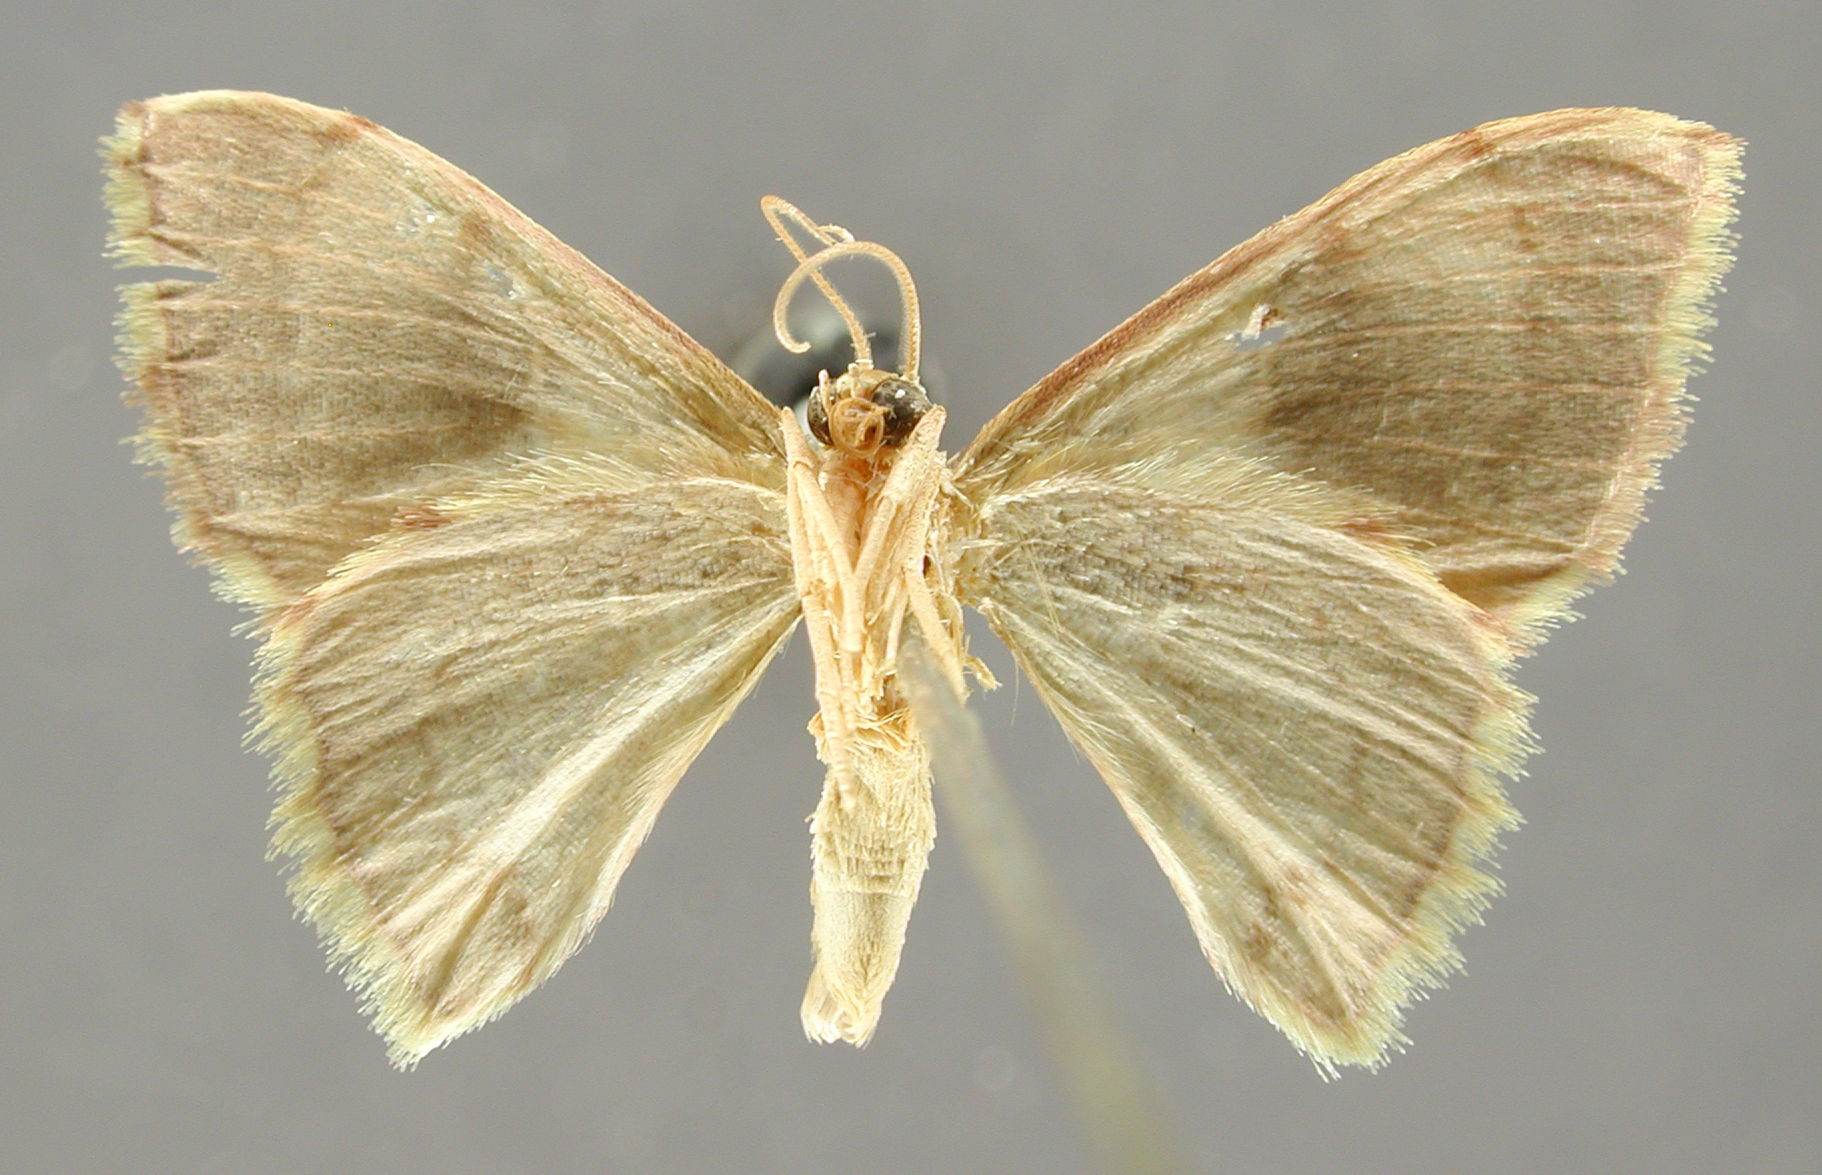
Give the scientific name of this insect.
Lipomelia nubilata
